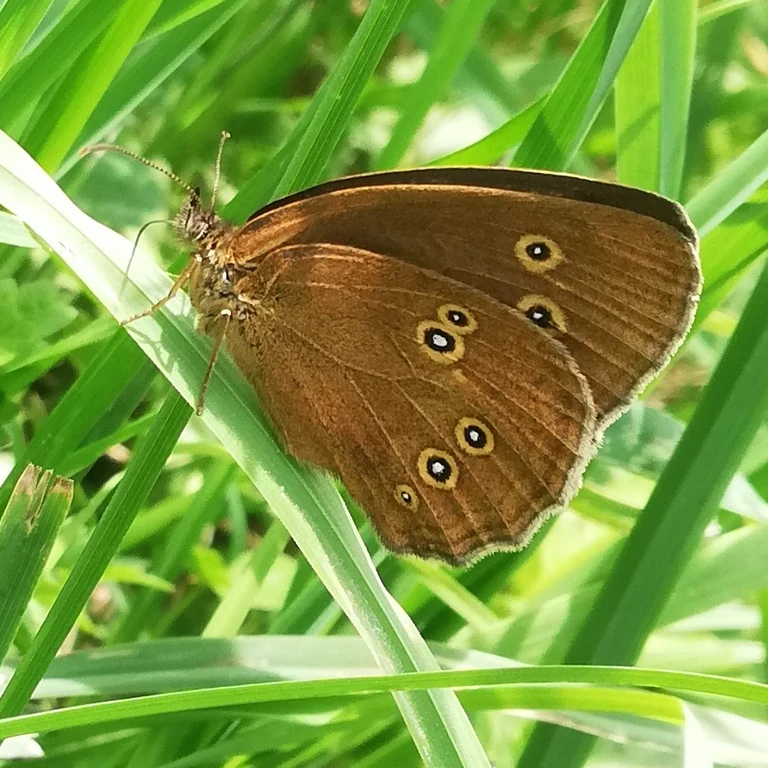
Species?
Aphantopus hyperantus
